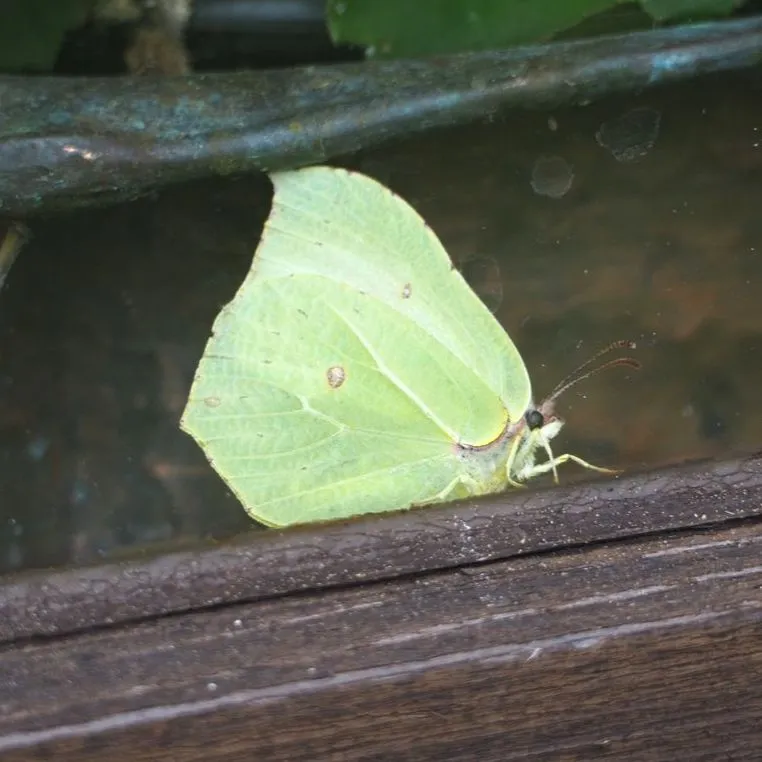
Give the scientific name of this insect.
Gonepteryx rhamni
